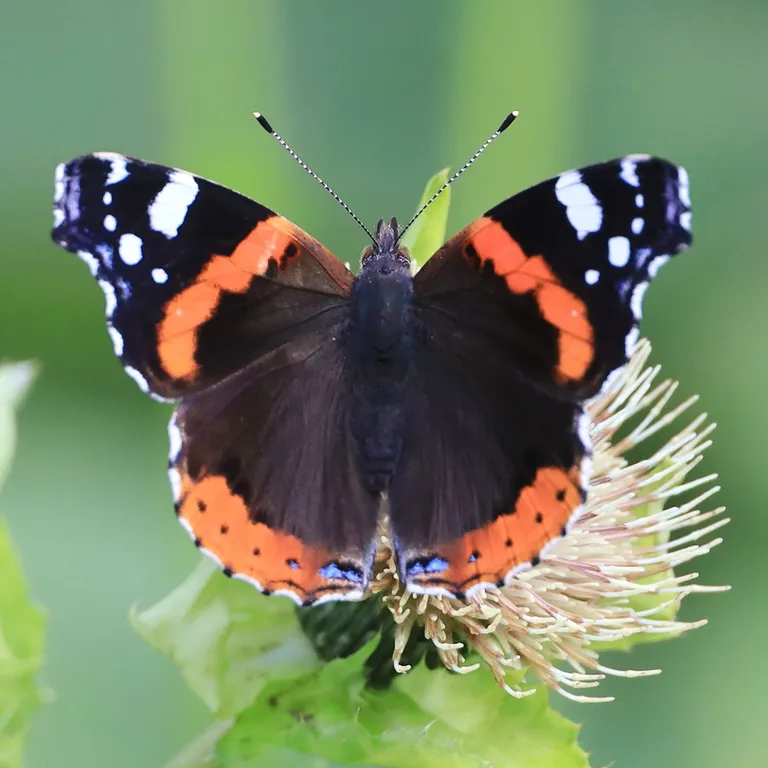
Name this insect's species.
Vanessa atalanta
